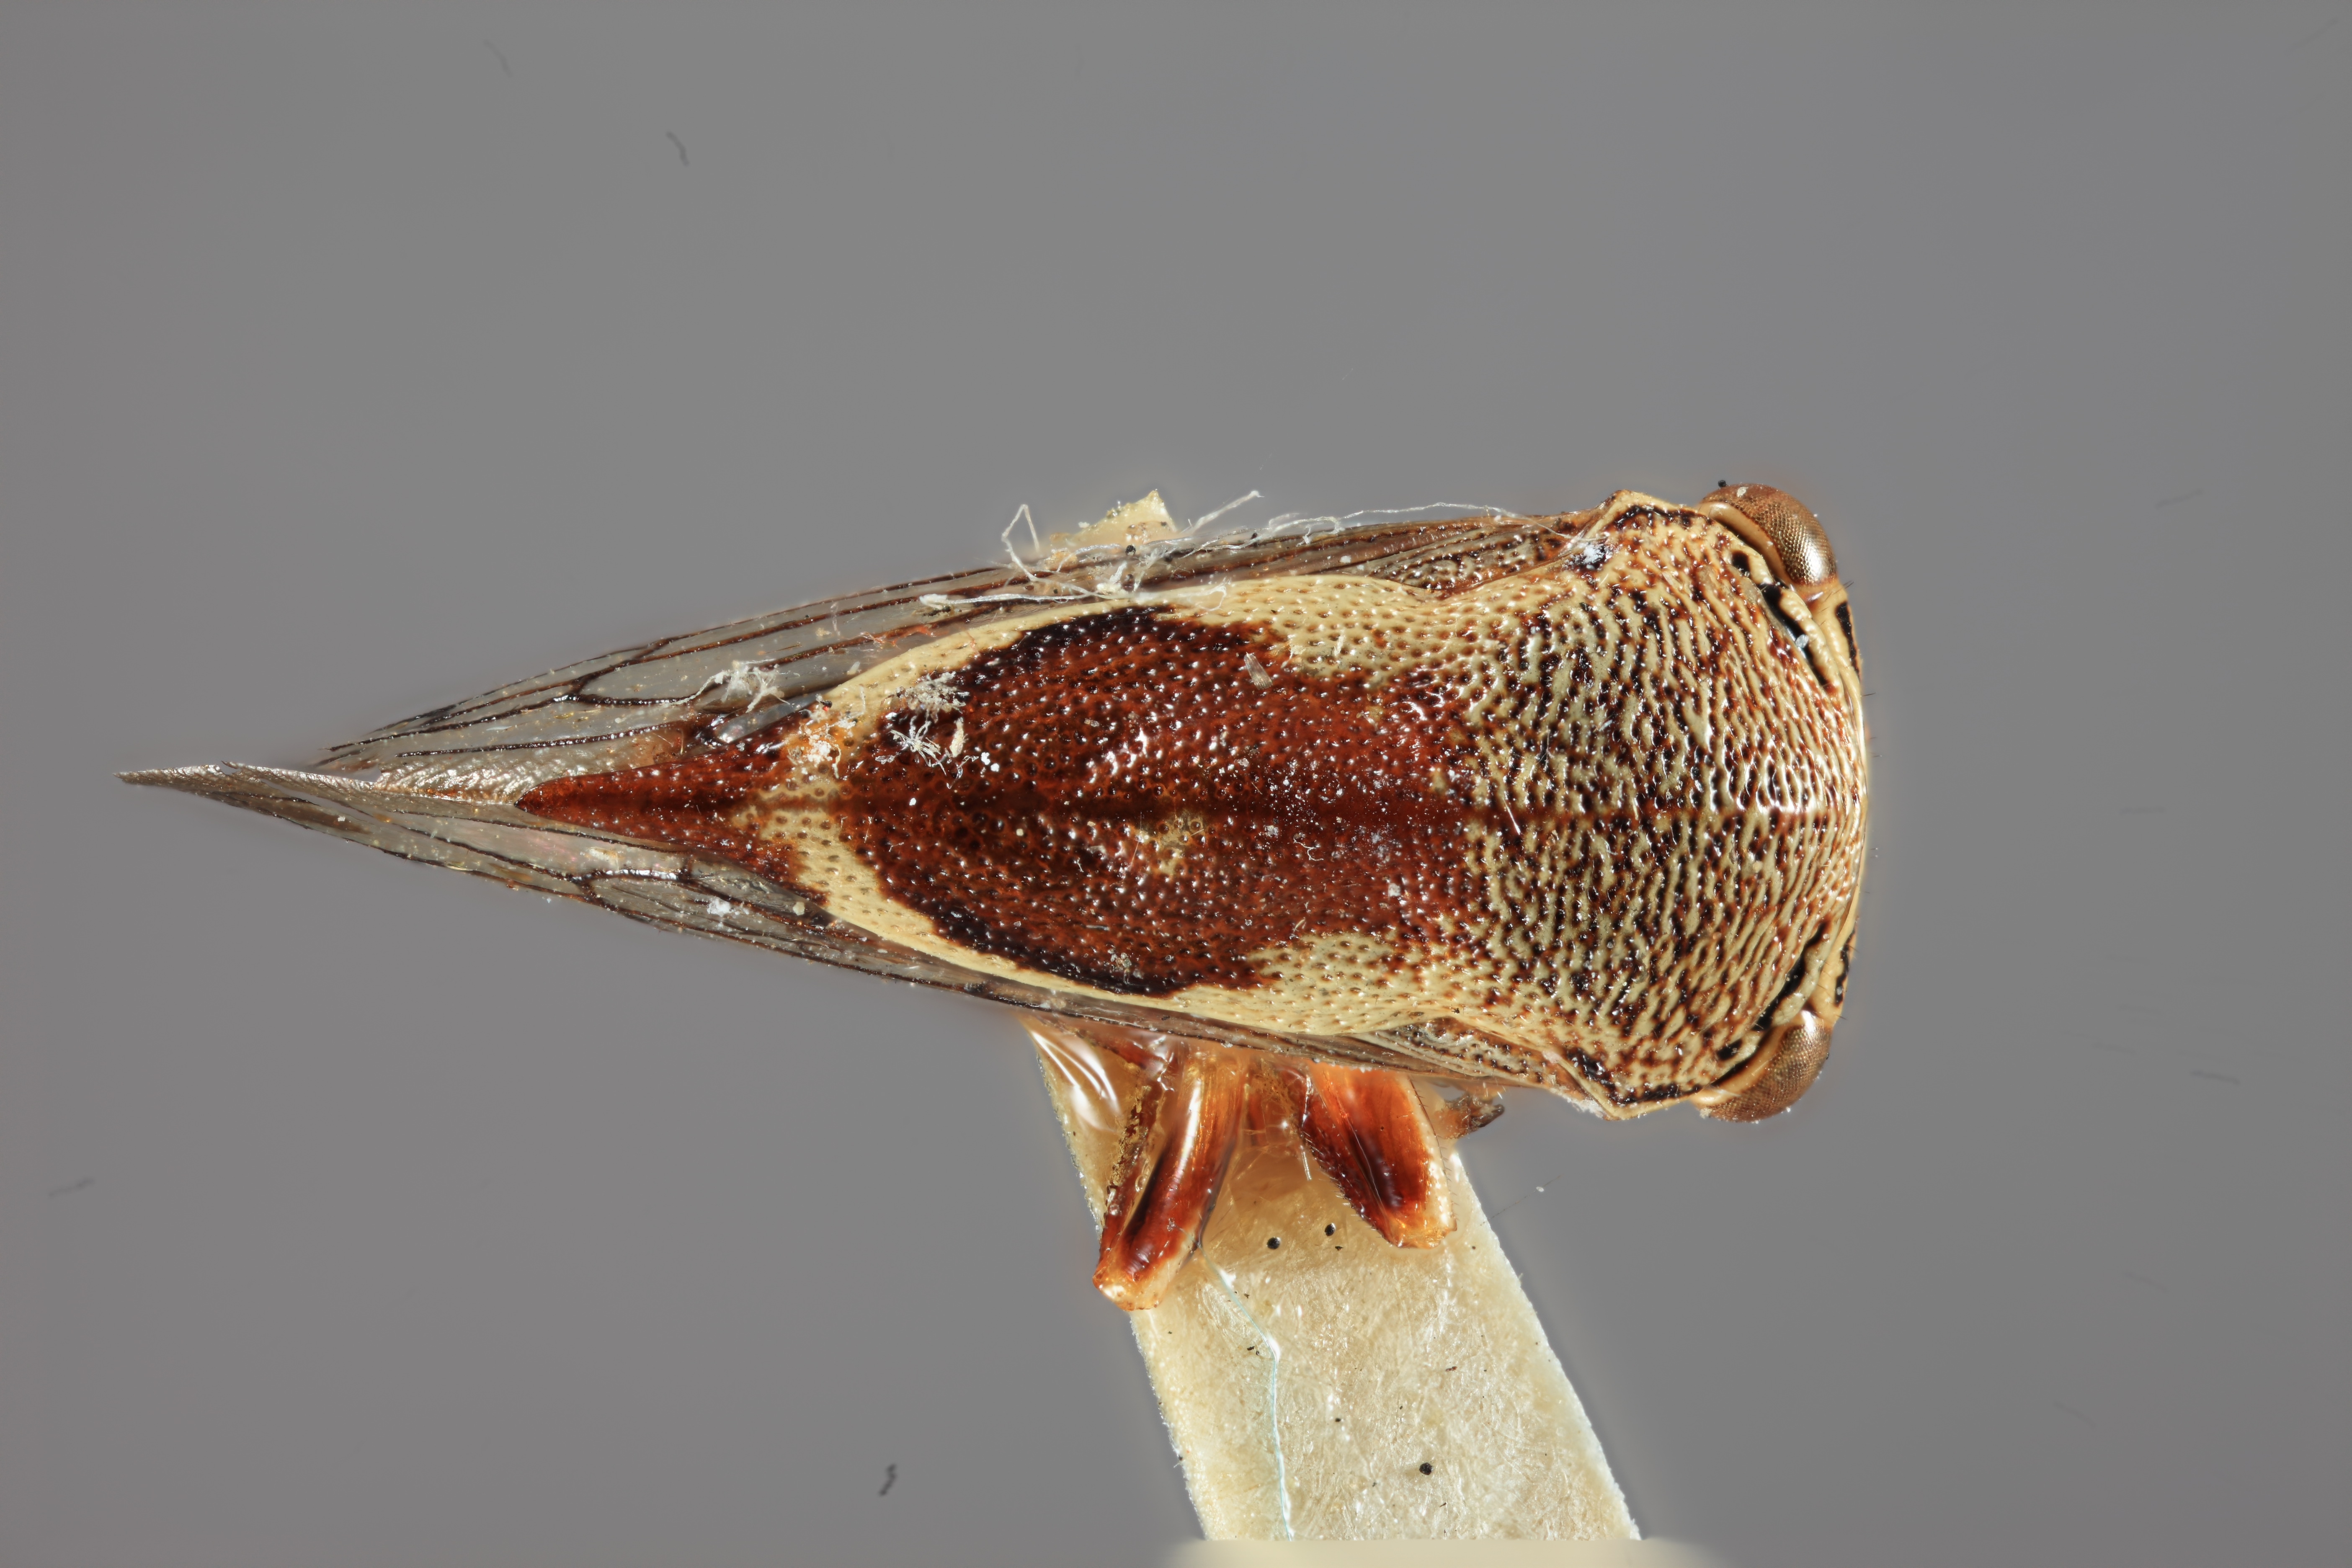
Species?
Ophiderma panda
